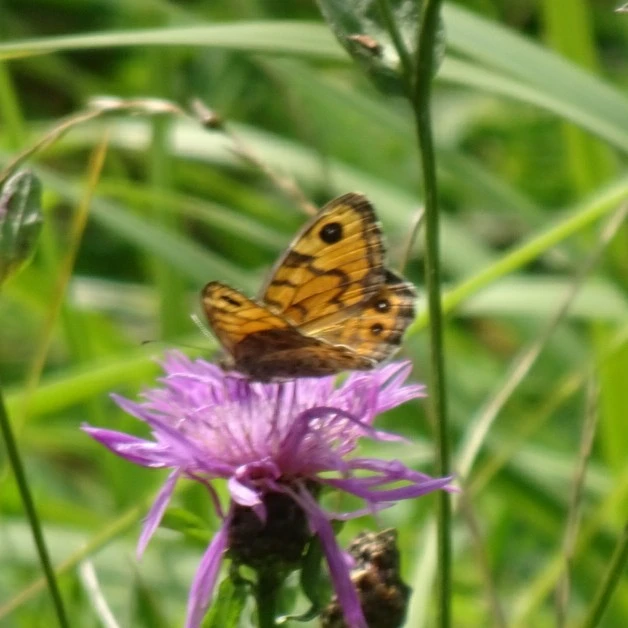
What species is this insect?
Lasiommata megera (also Pararge megera)
